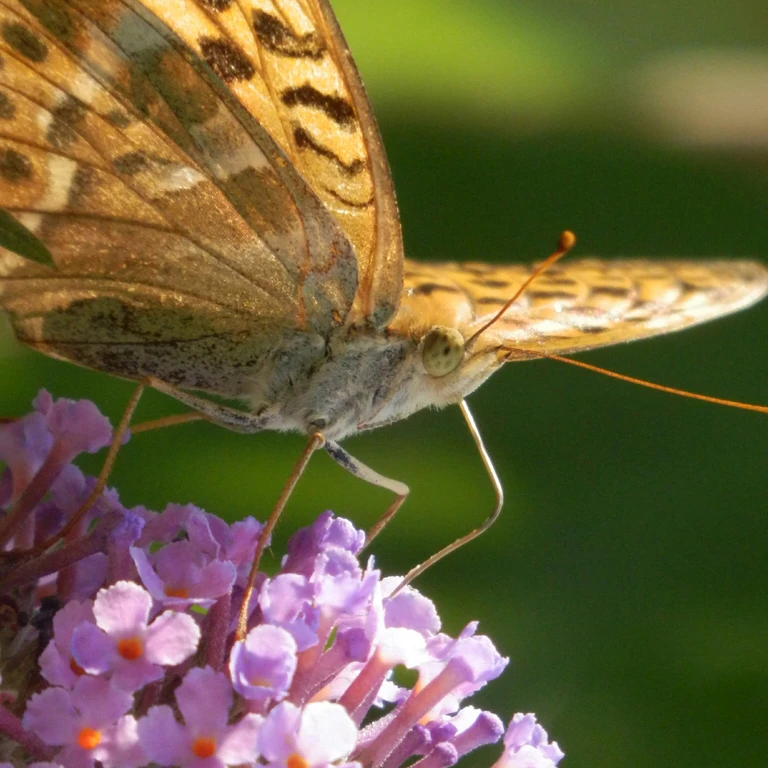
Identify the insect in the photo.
Argynnis paphia
